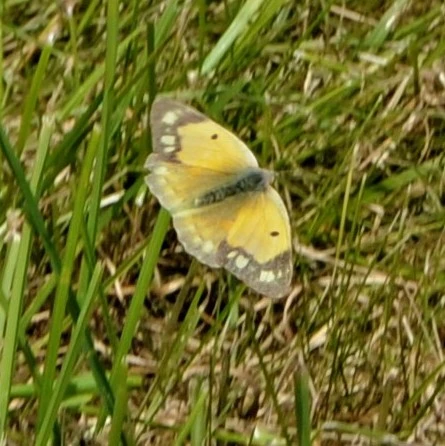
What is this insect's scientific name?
Colias croceus
